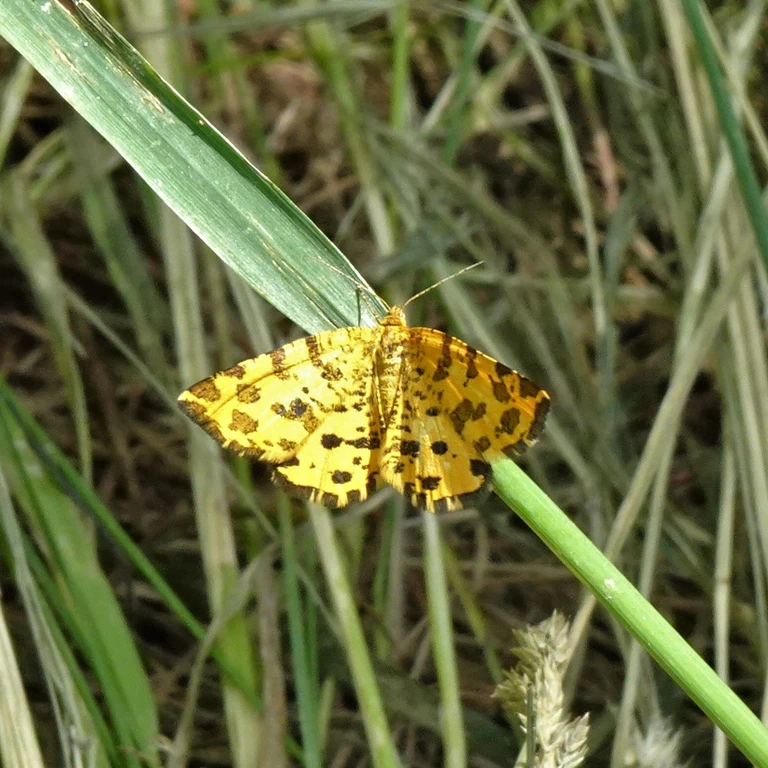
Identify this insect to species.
Pseudopanthera macularia
